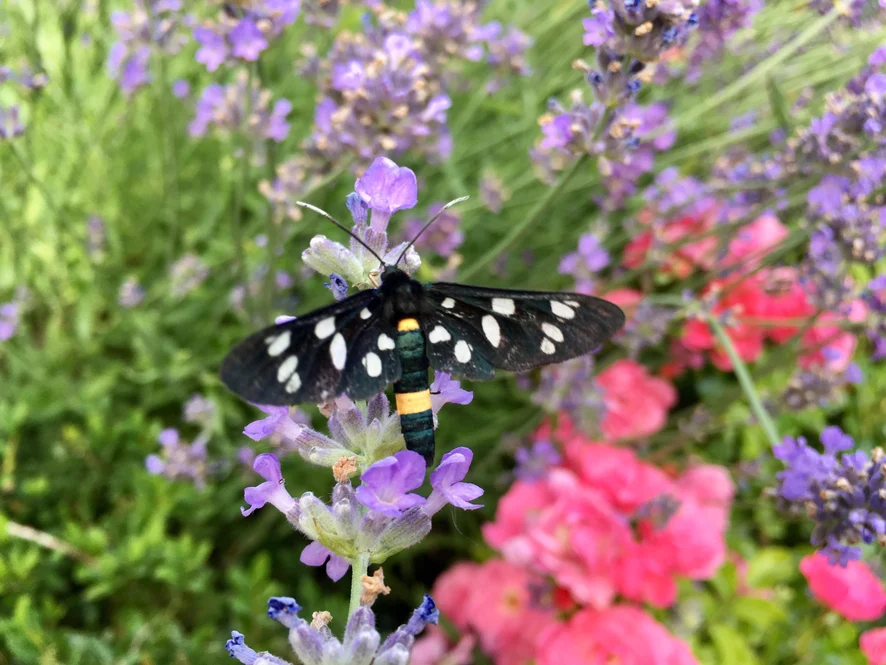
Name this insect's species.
Amata phegea
